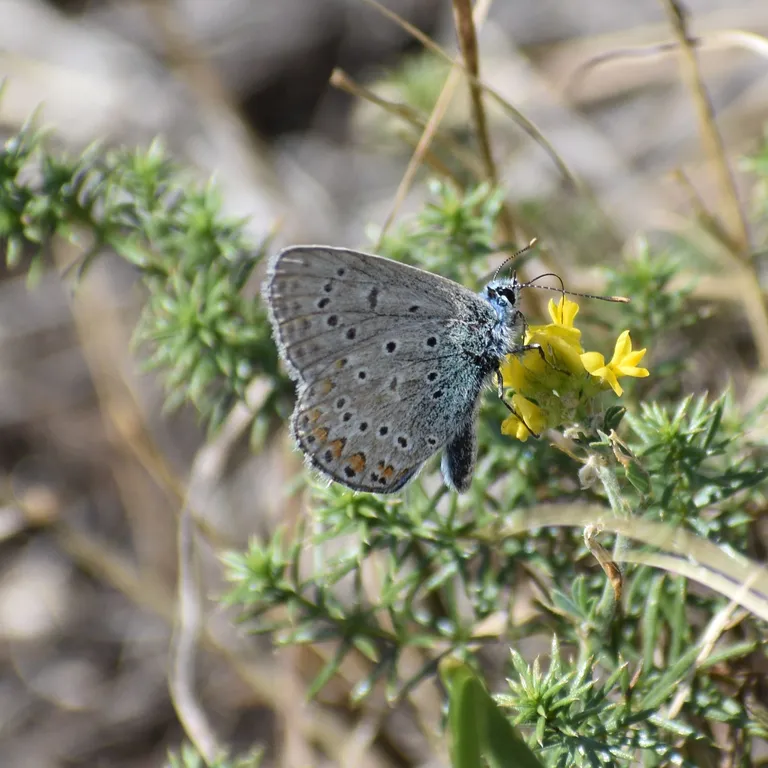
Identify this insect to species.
Polyommatus icarus
